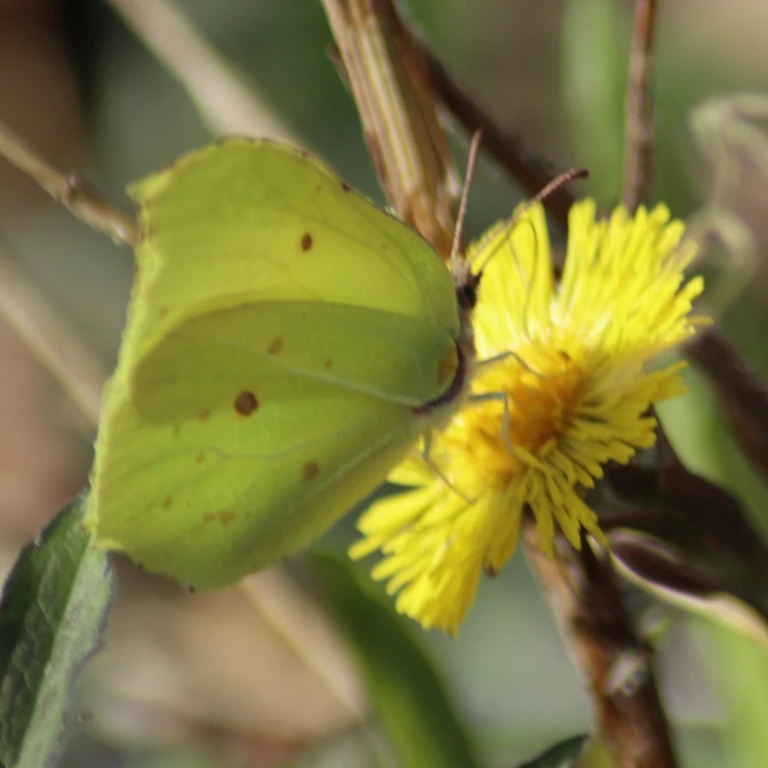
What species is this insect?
Gonepteryx rhamni
